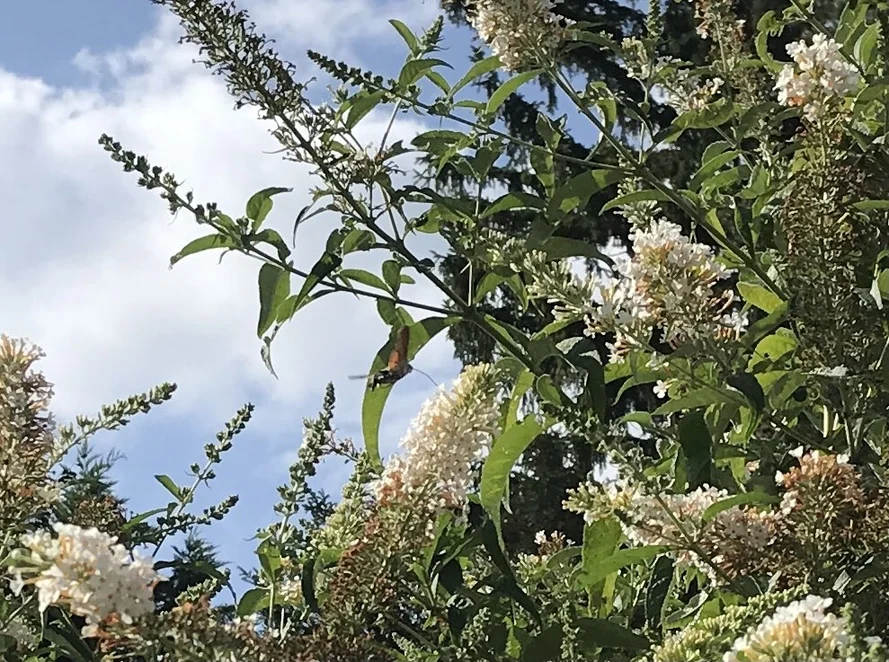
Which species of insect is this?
Macroglossum stellatarum
